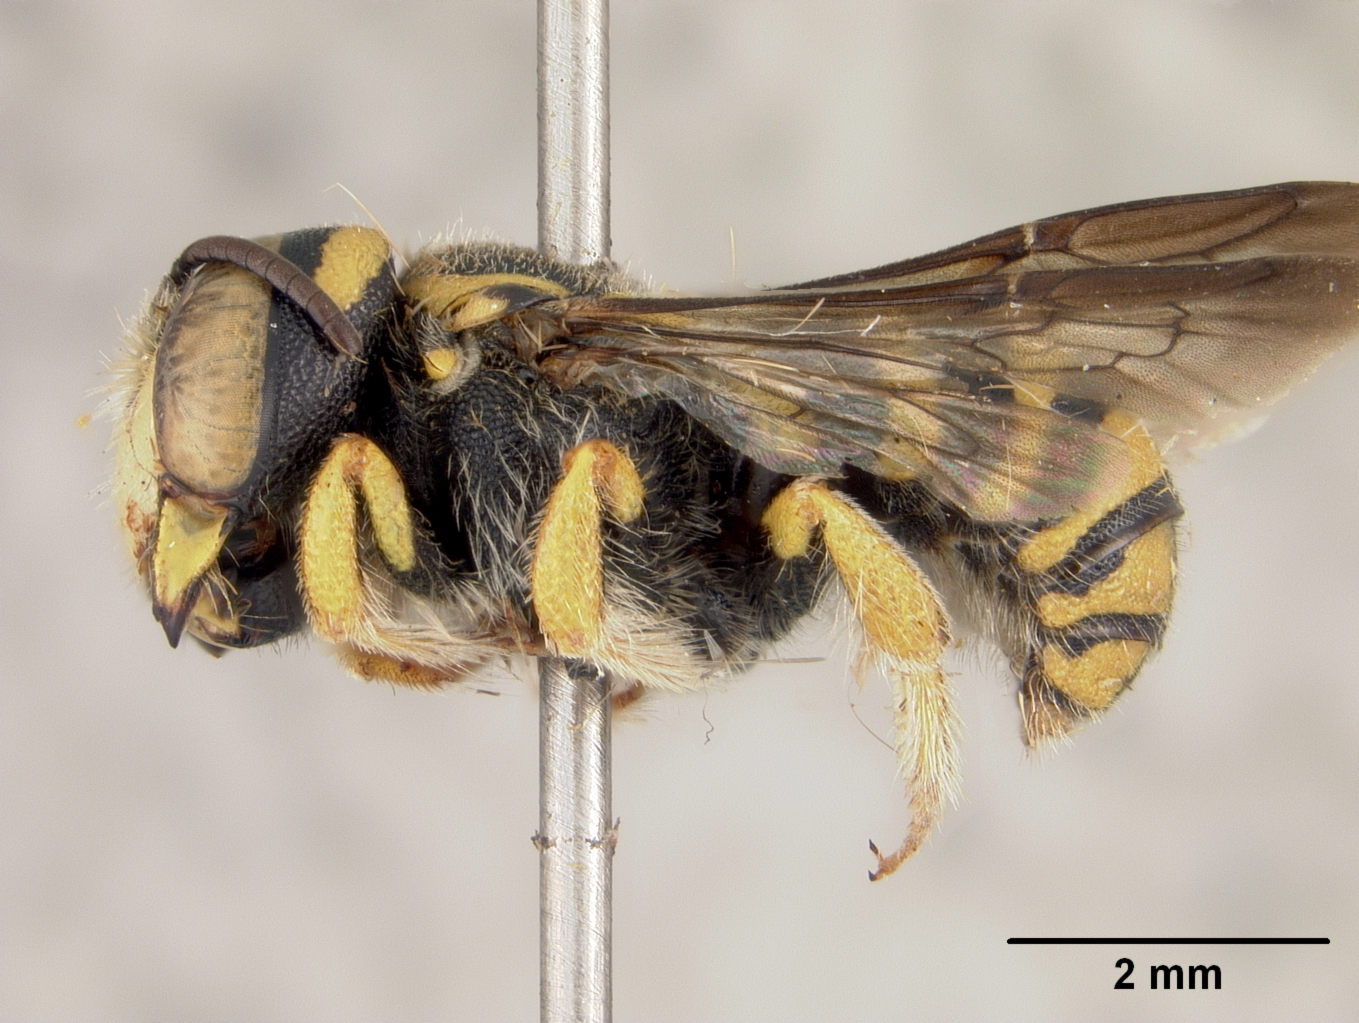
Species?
Exanthidium rotundiventre
